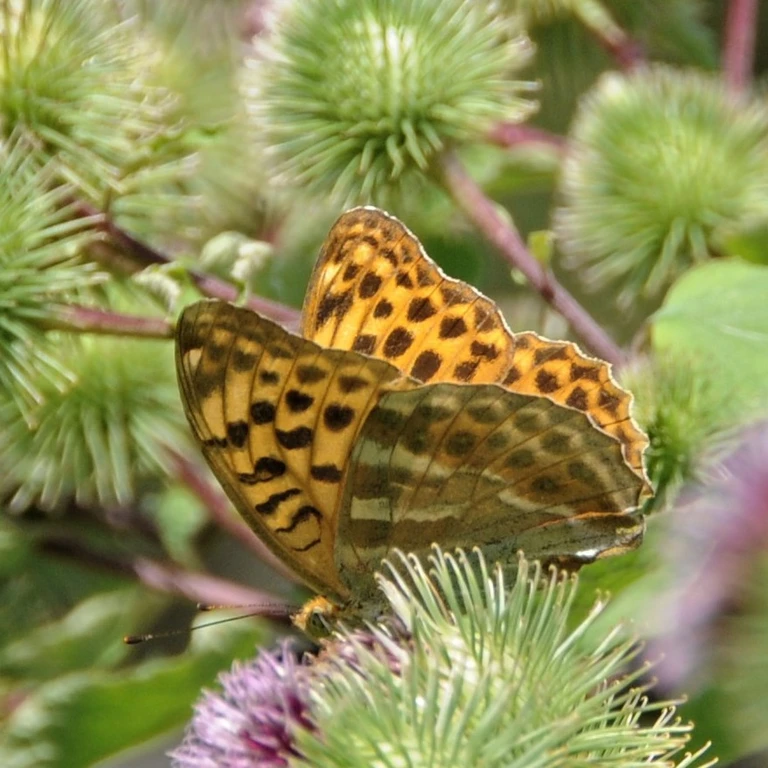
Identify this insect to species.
Argynnis paphia
